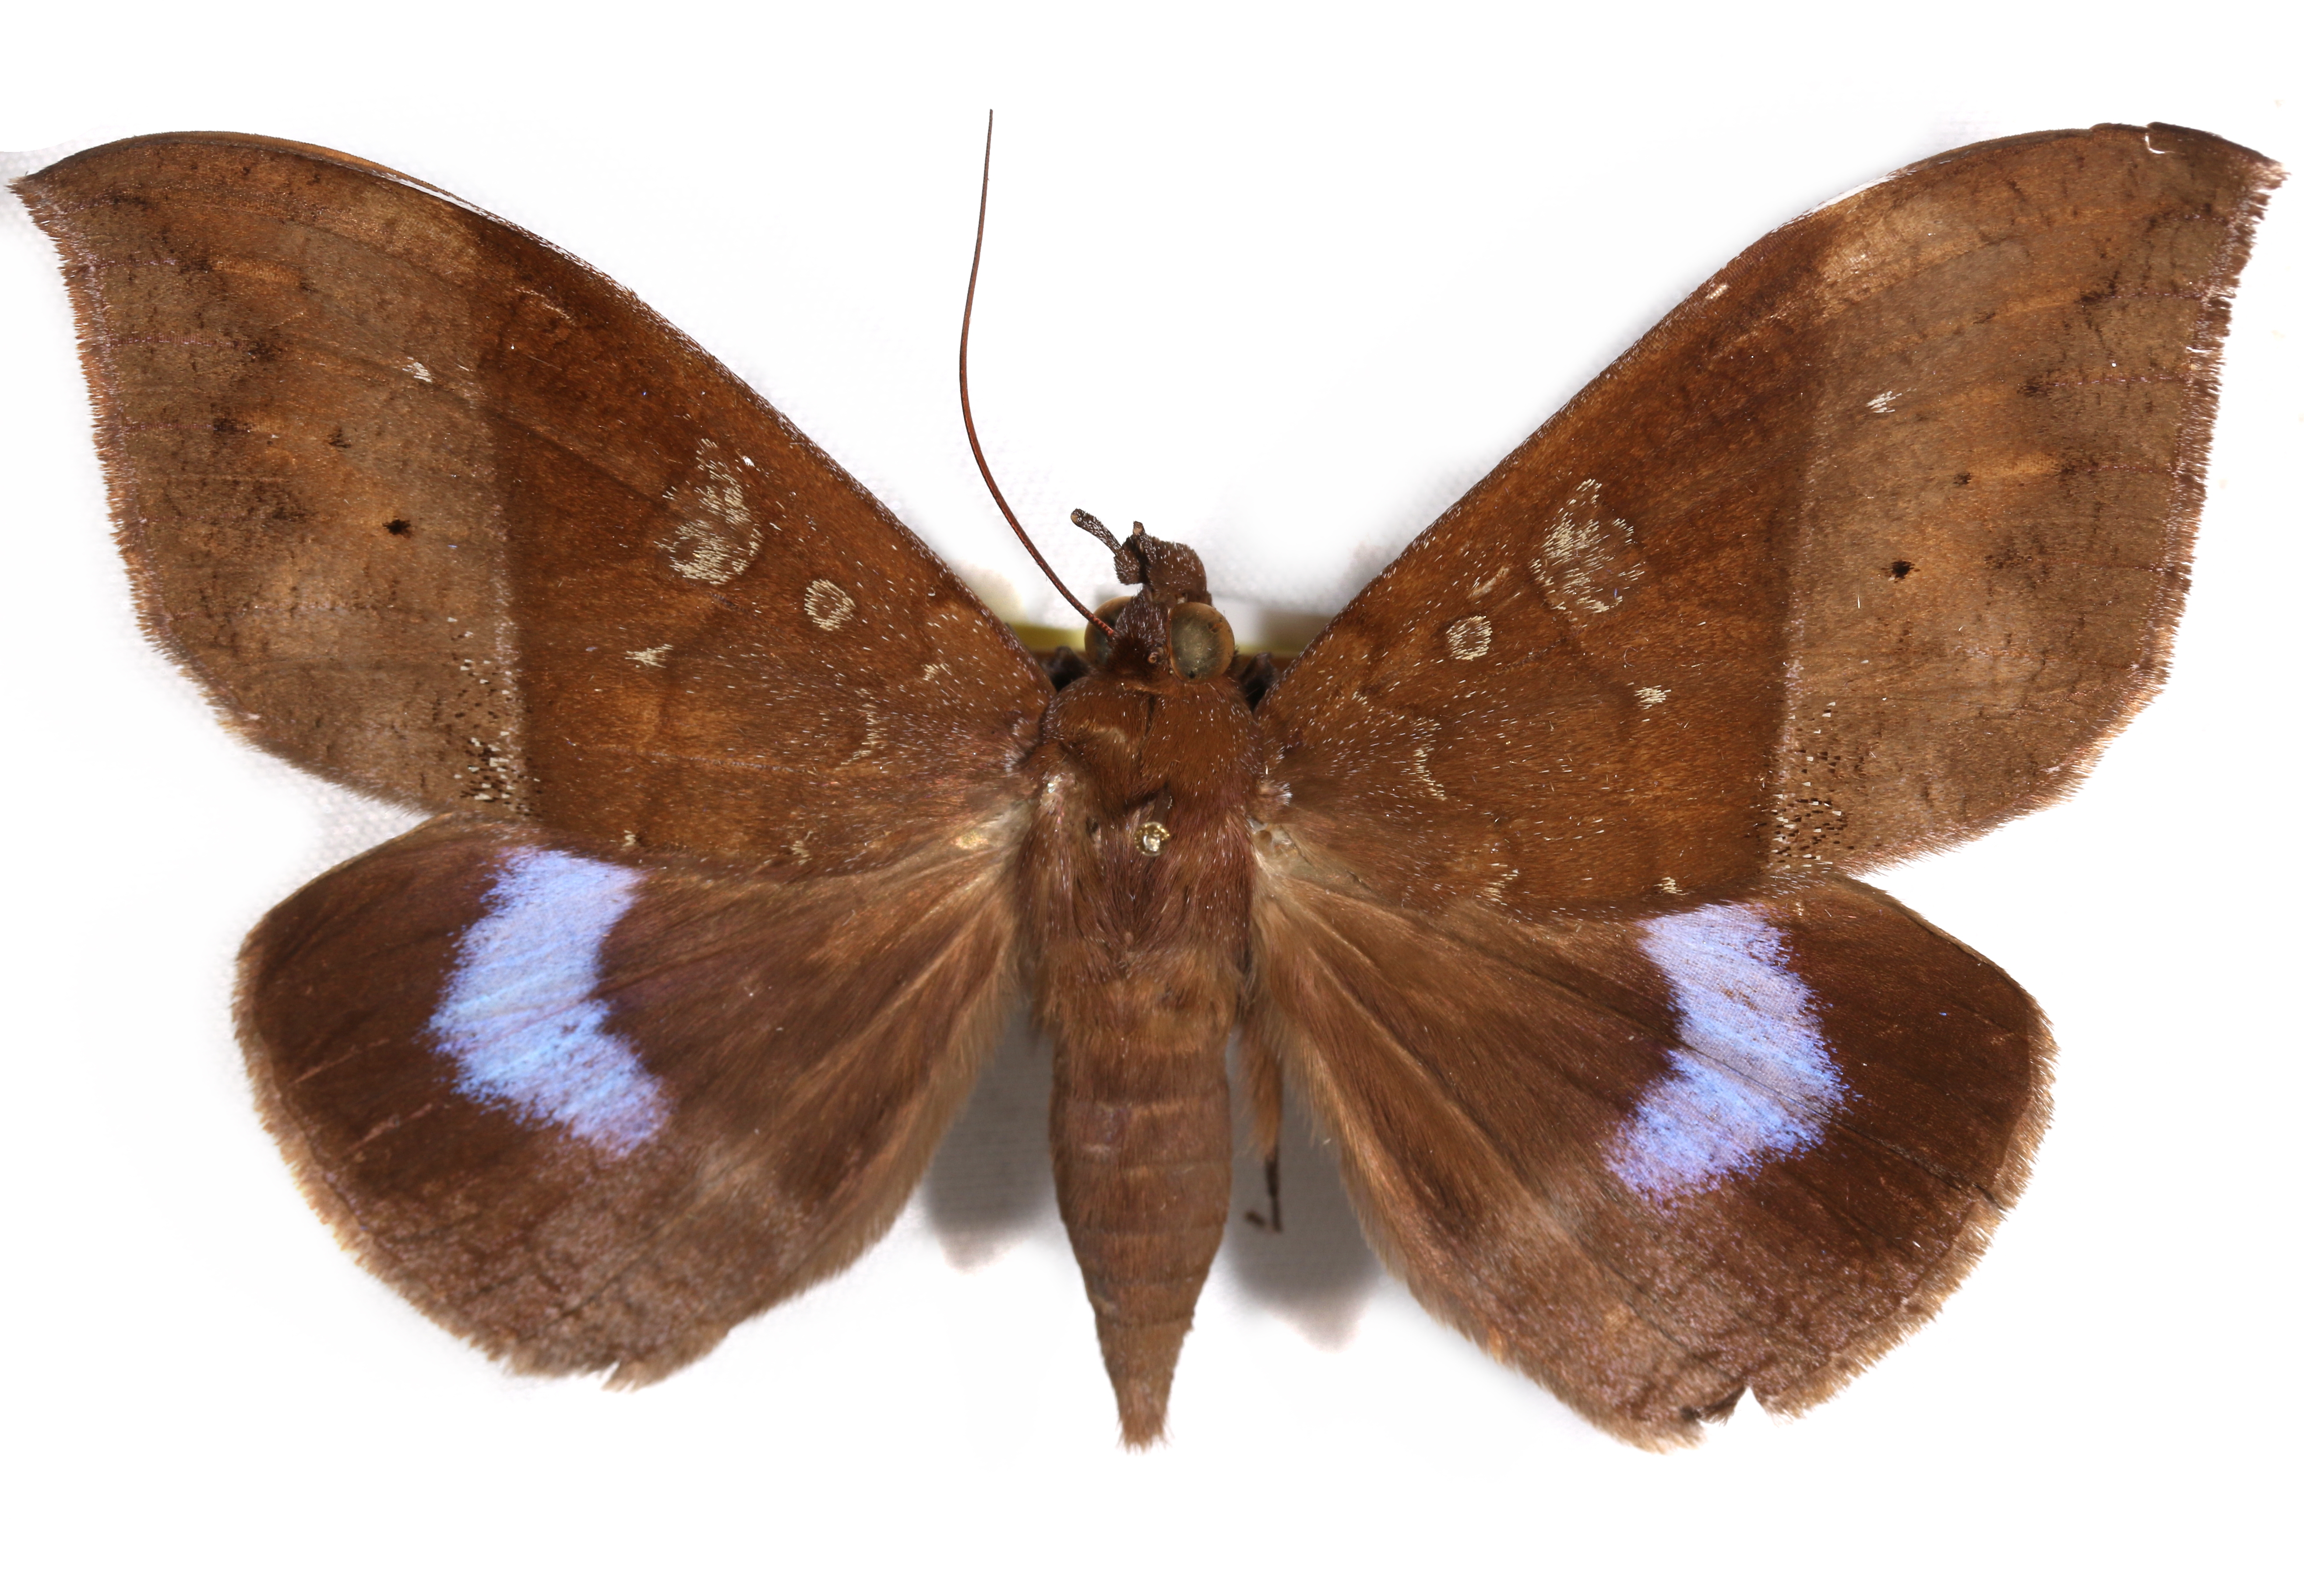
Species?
Ischyja manlia
